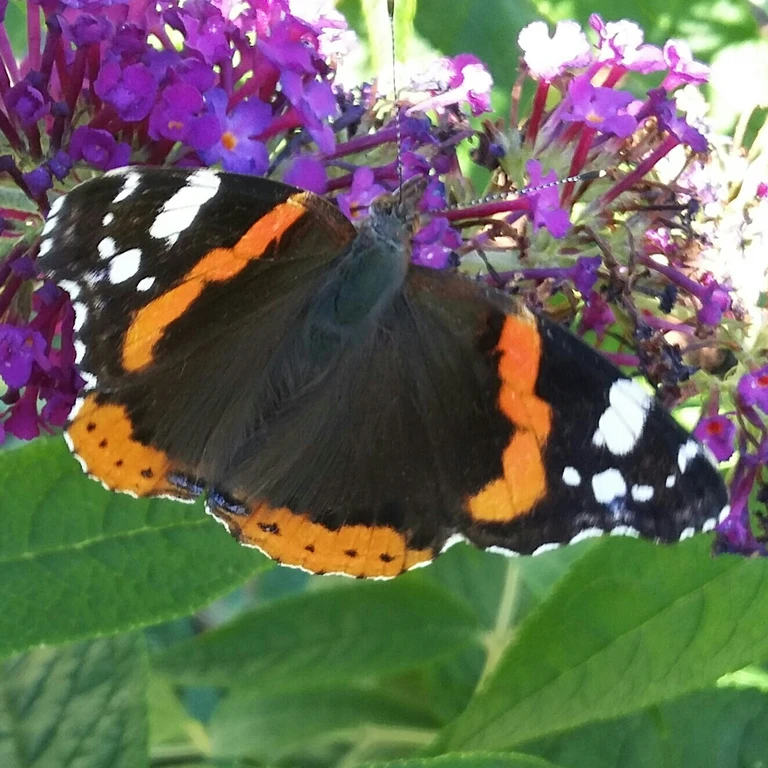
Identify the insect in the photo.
Vanessa atalanta
